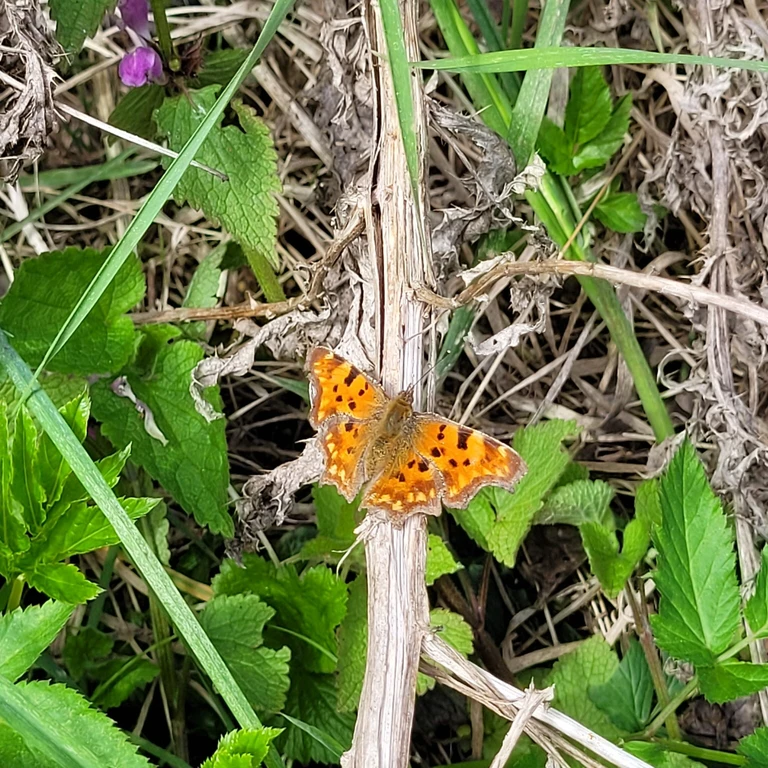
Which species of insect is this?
Polygonia c-album
